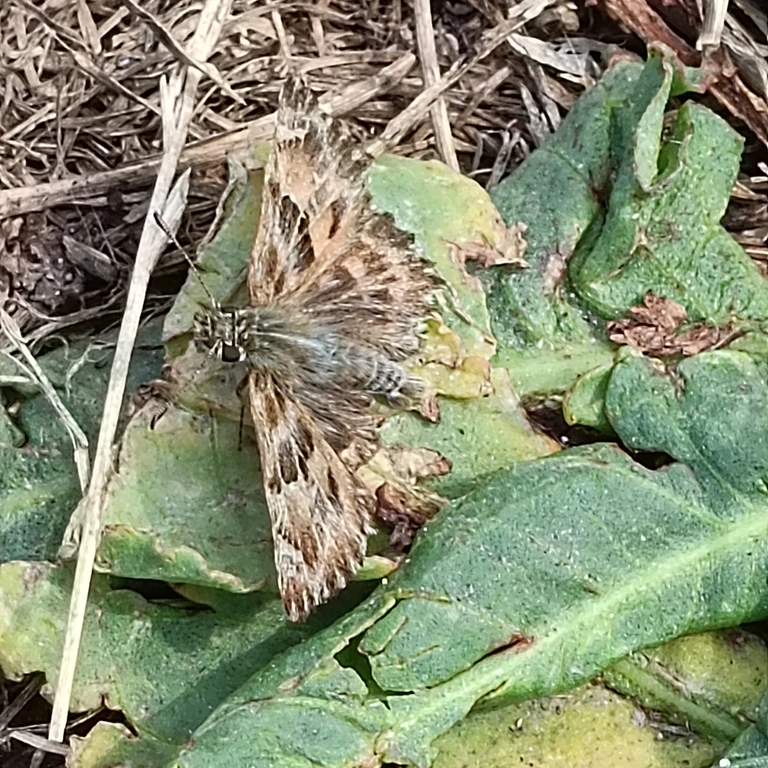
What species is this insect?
Carcharodus alceae
